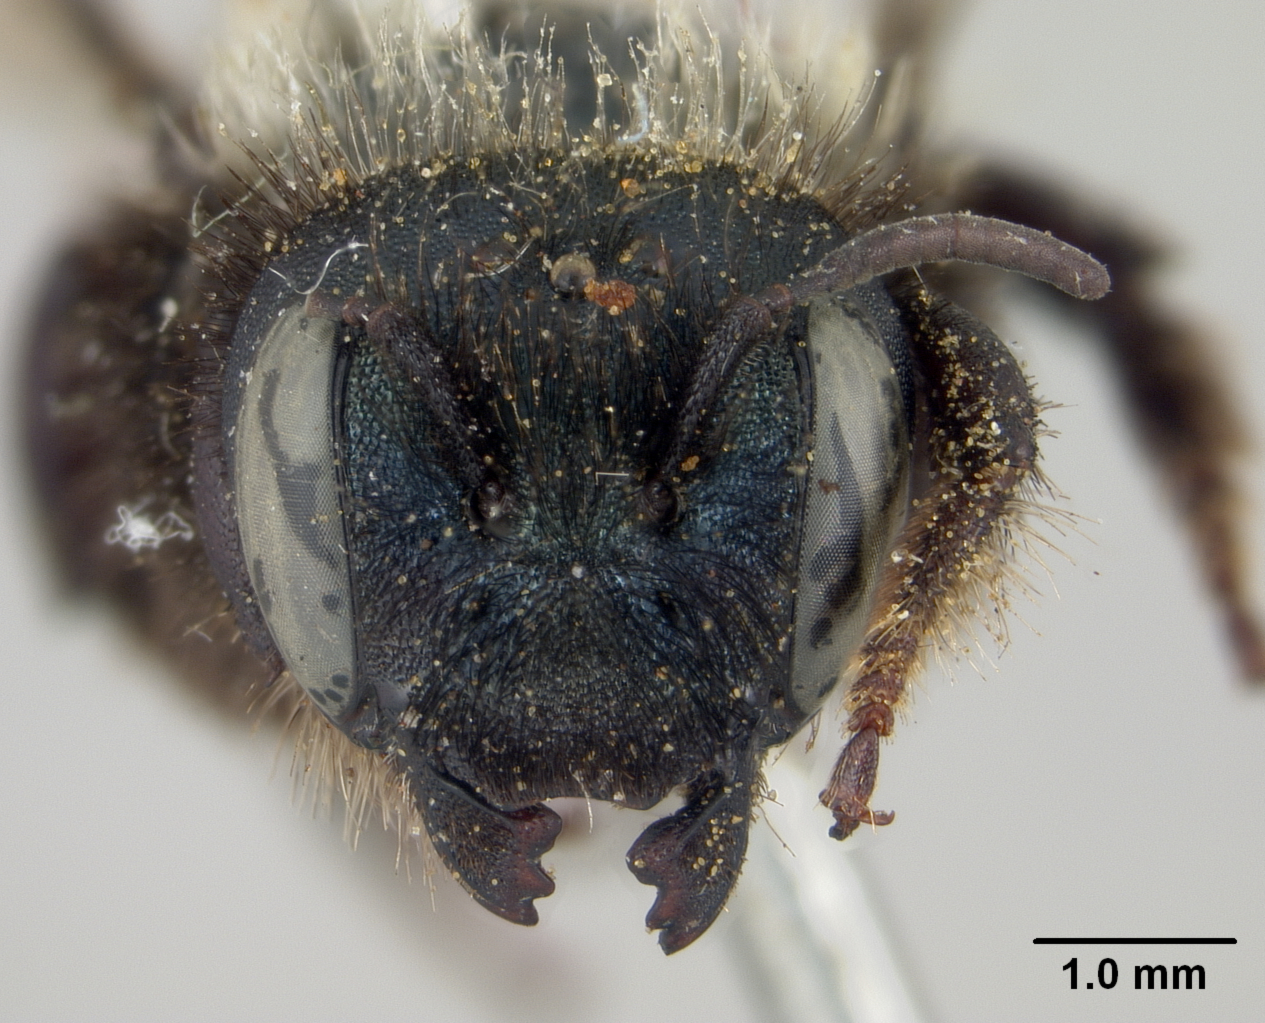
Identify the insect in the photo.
Osmia hendersoni
